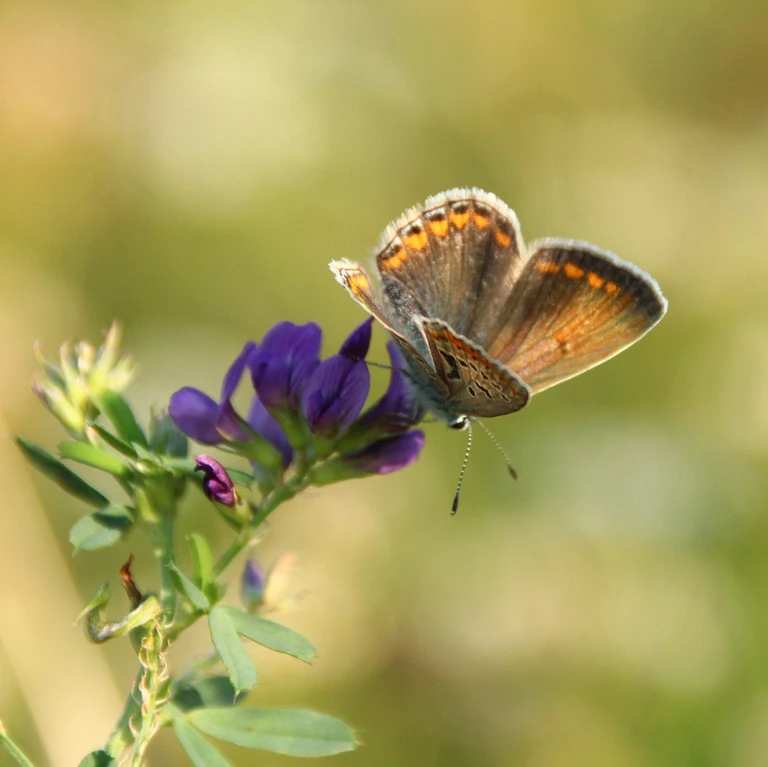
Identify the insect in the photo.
Polyommatus icarus
